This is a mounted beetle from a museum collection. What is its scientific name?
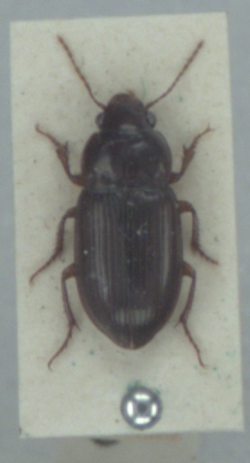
Amara apricaria
